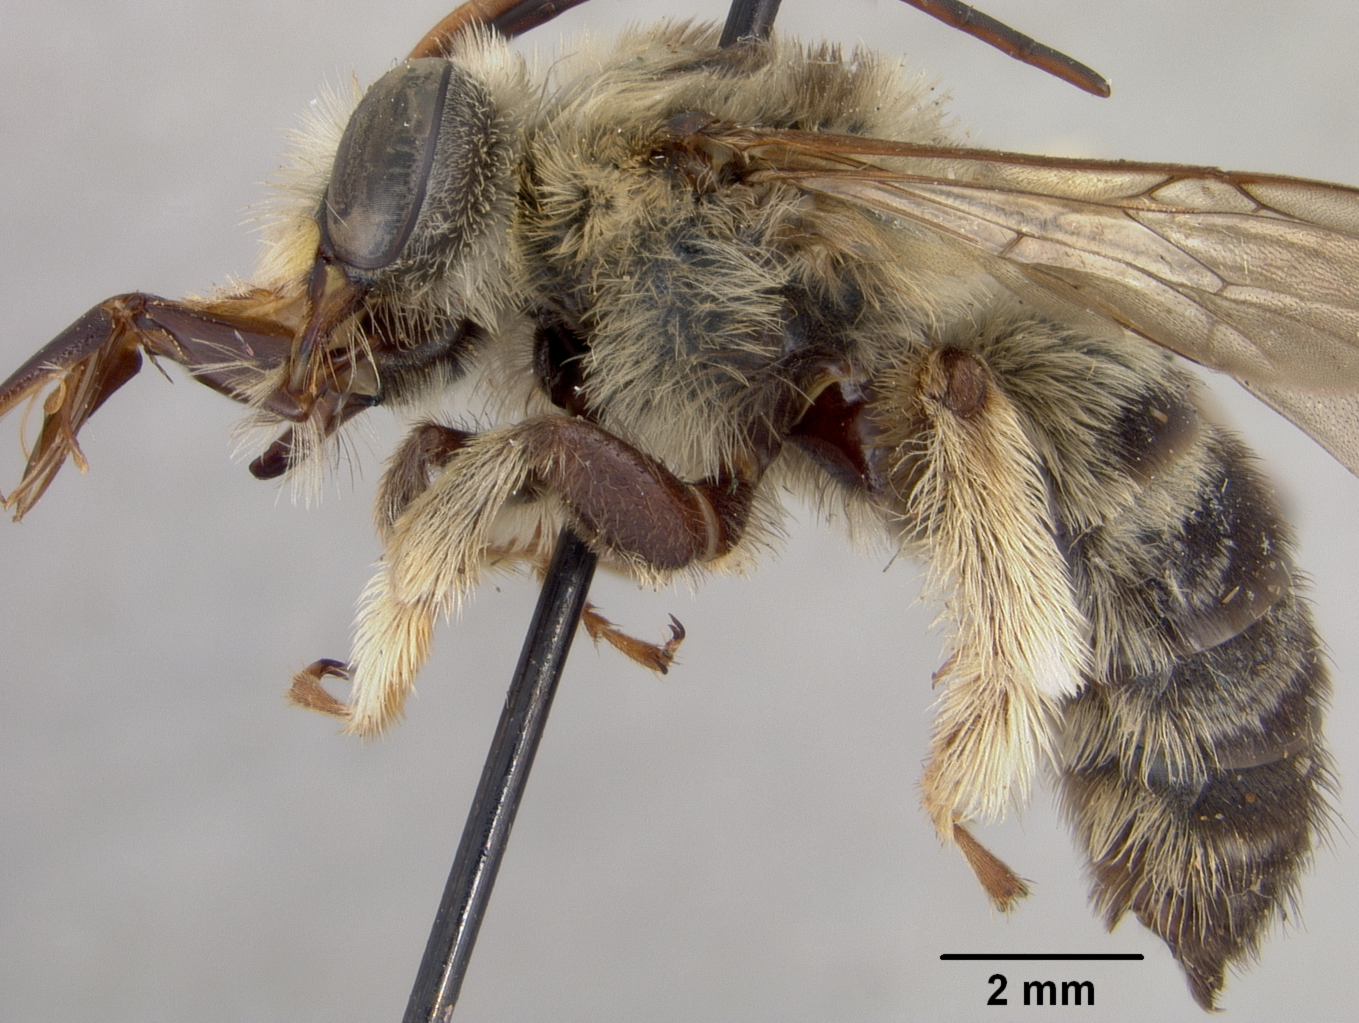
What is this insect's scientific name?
Melissodes maesta
